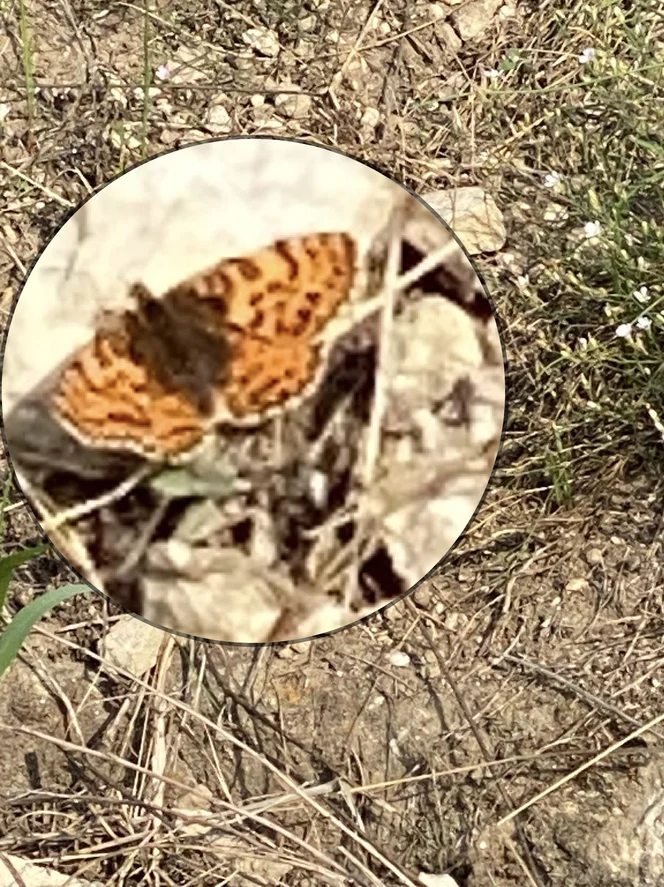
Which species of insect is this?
Melitaea didyma
